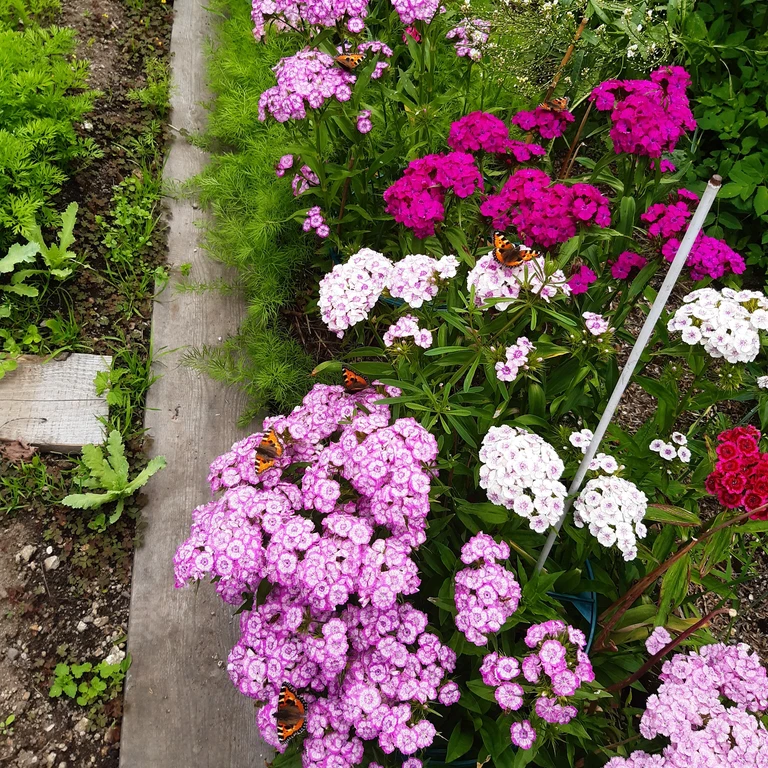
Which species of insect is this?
Aglais urticae
